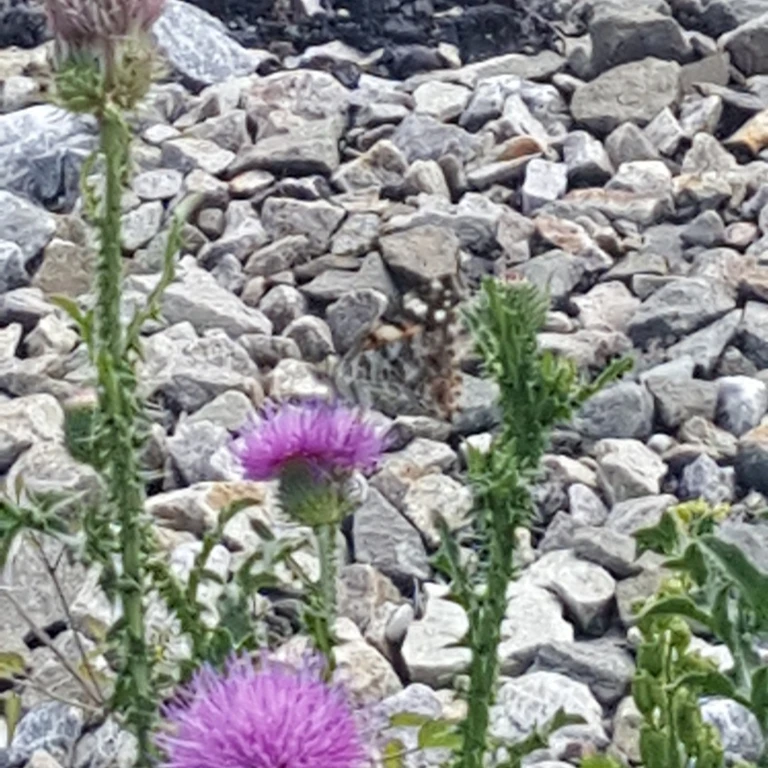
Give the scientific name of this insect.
Vanessa cardui
